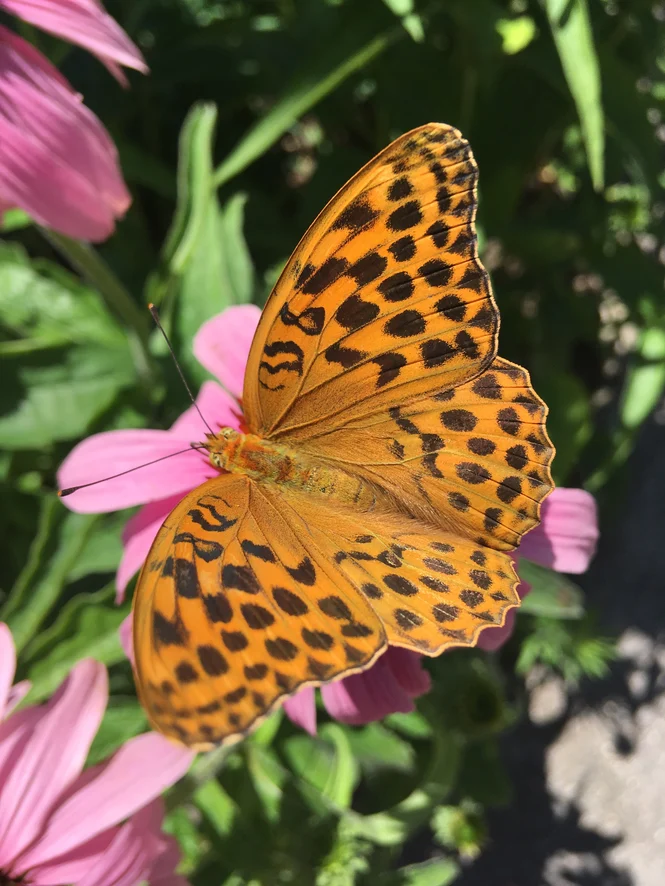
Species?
Argynnis paphia
